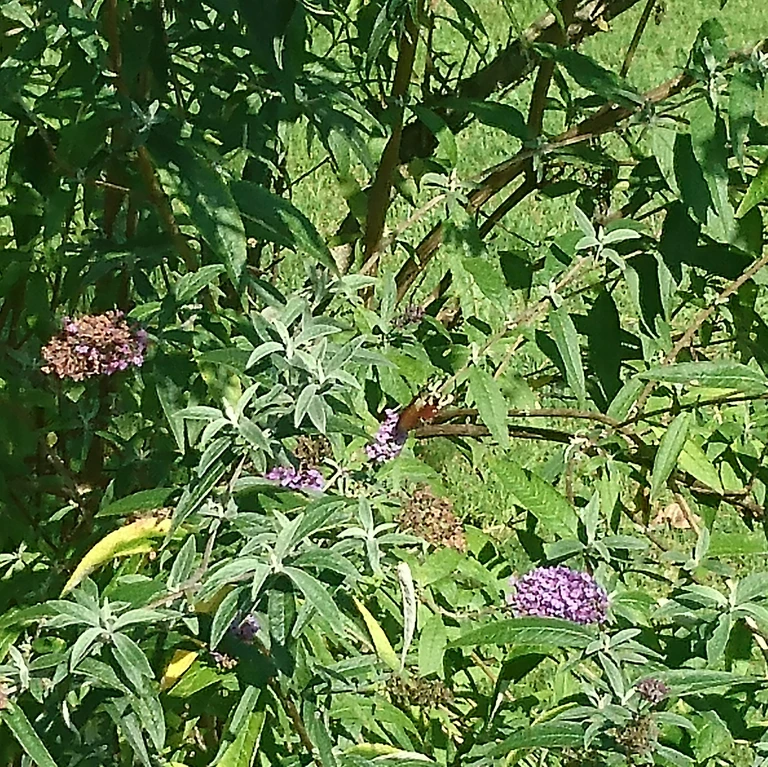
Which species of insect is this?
Aglais io
